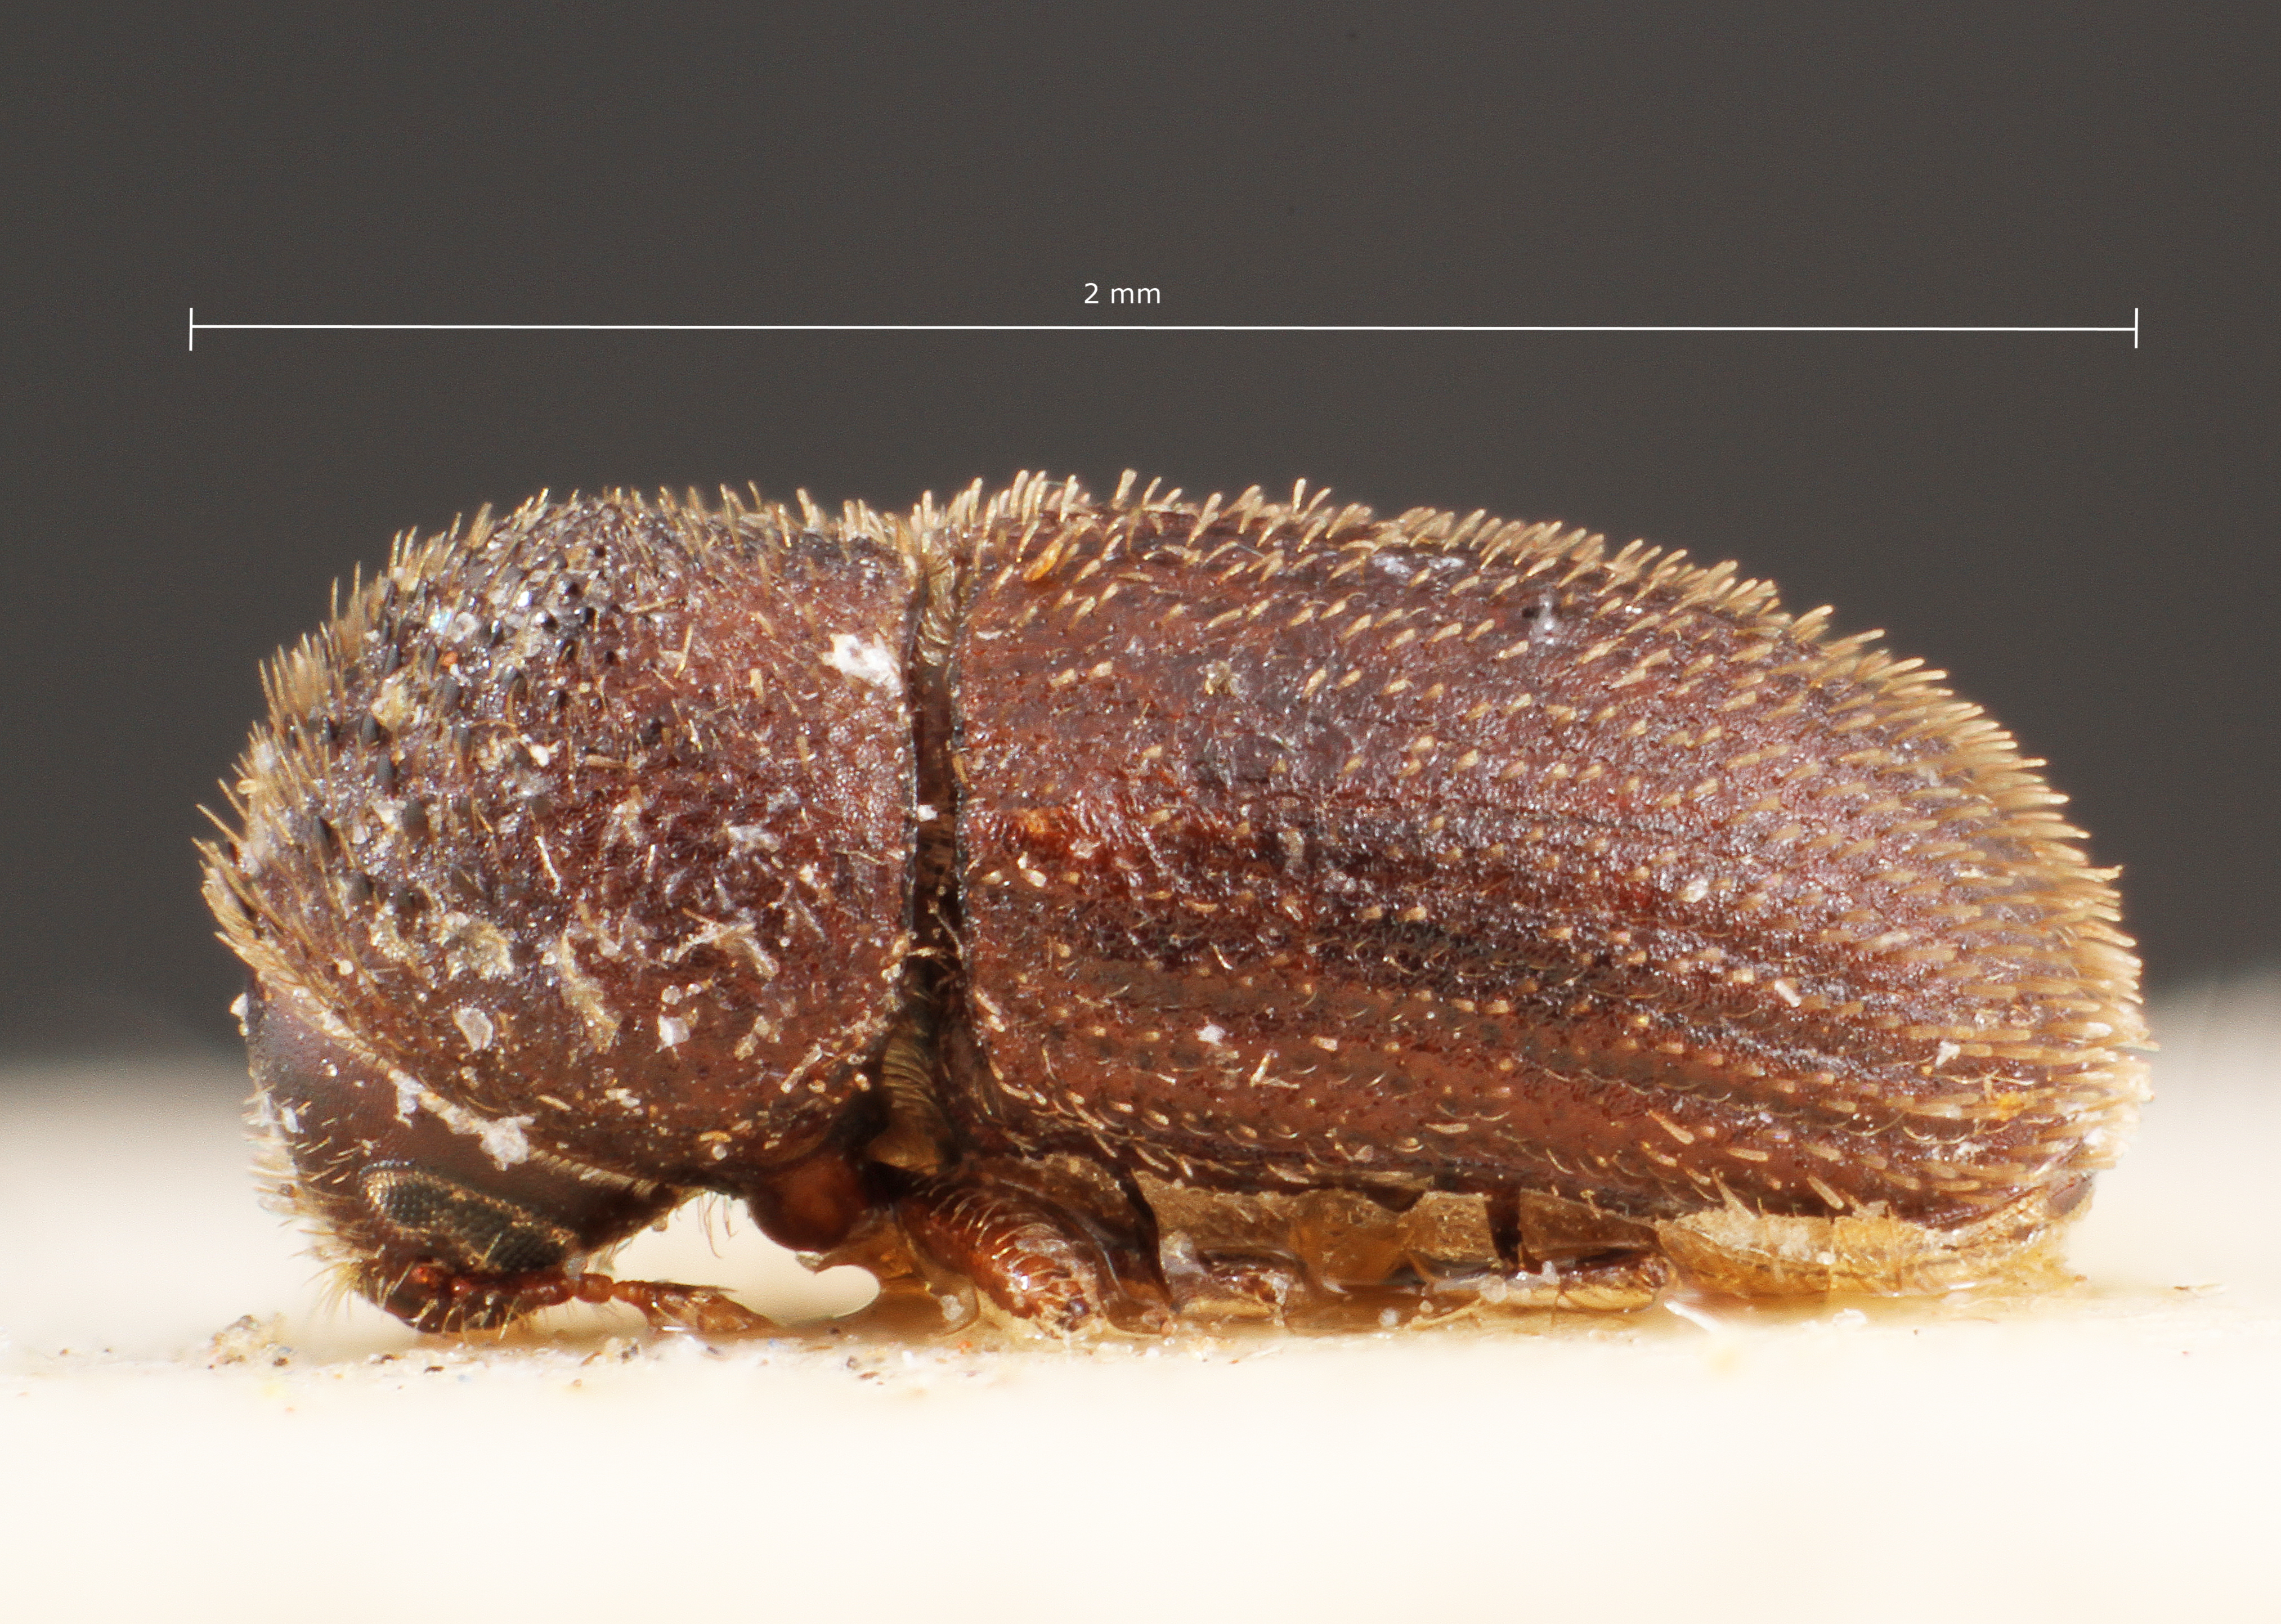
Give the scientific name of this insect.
Stephanoderes bolivianus
